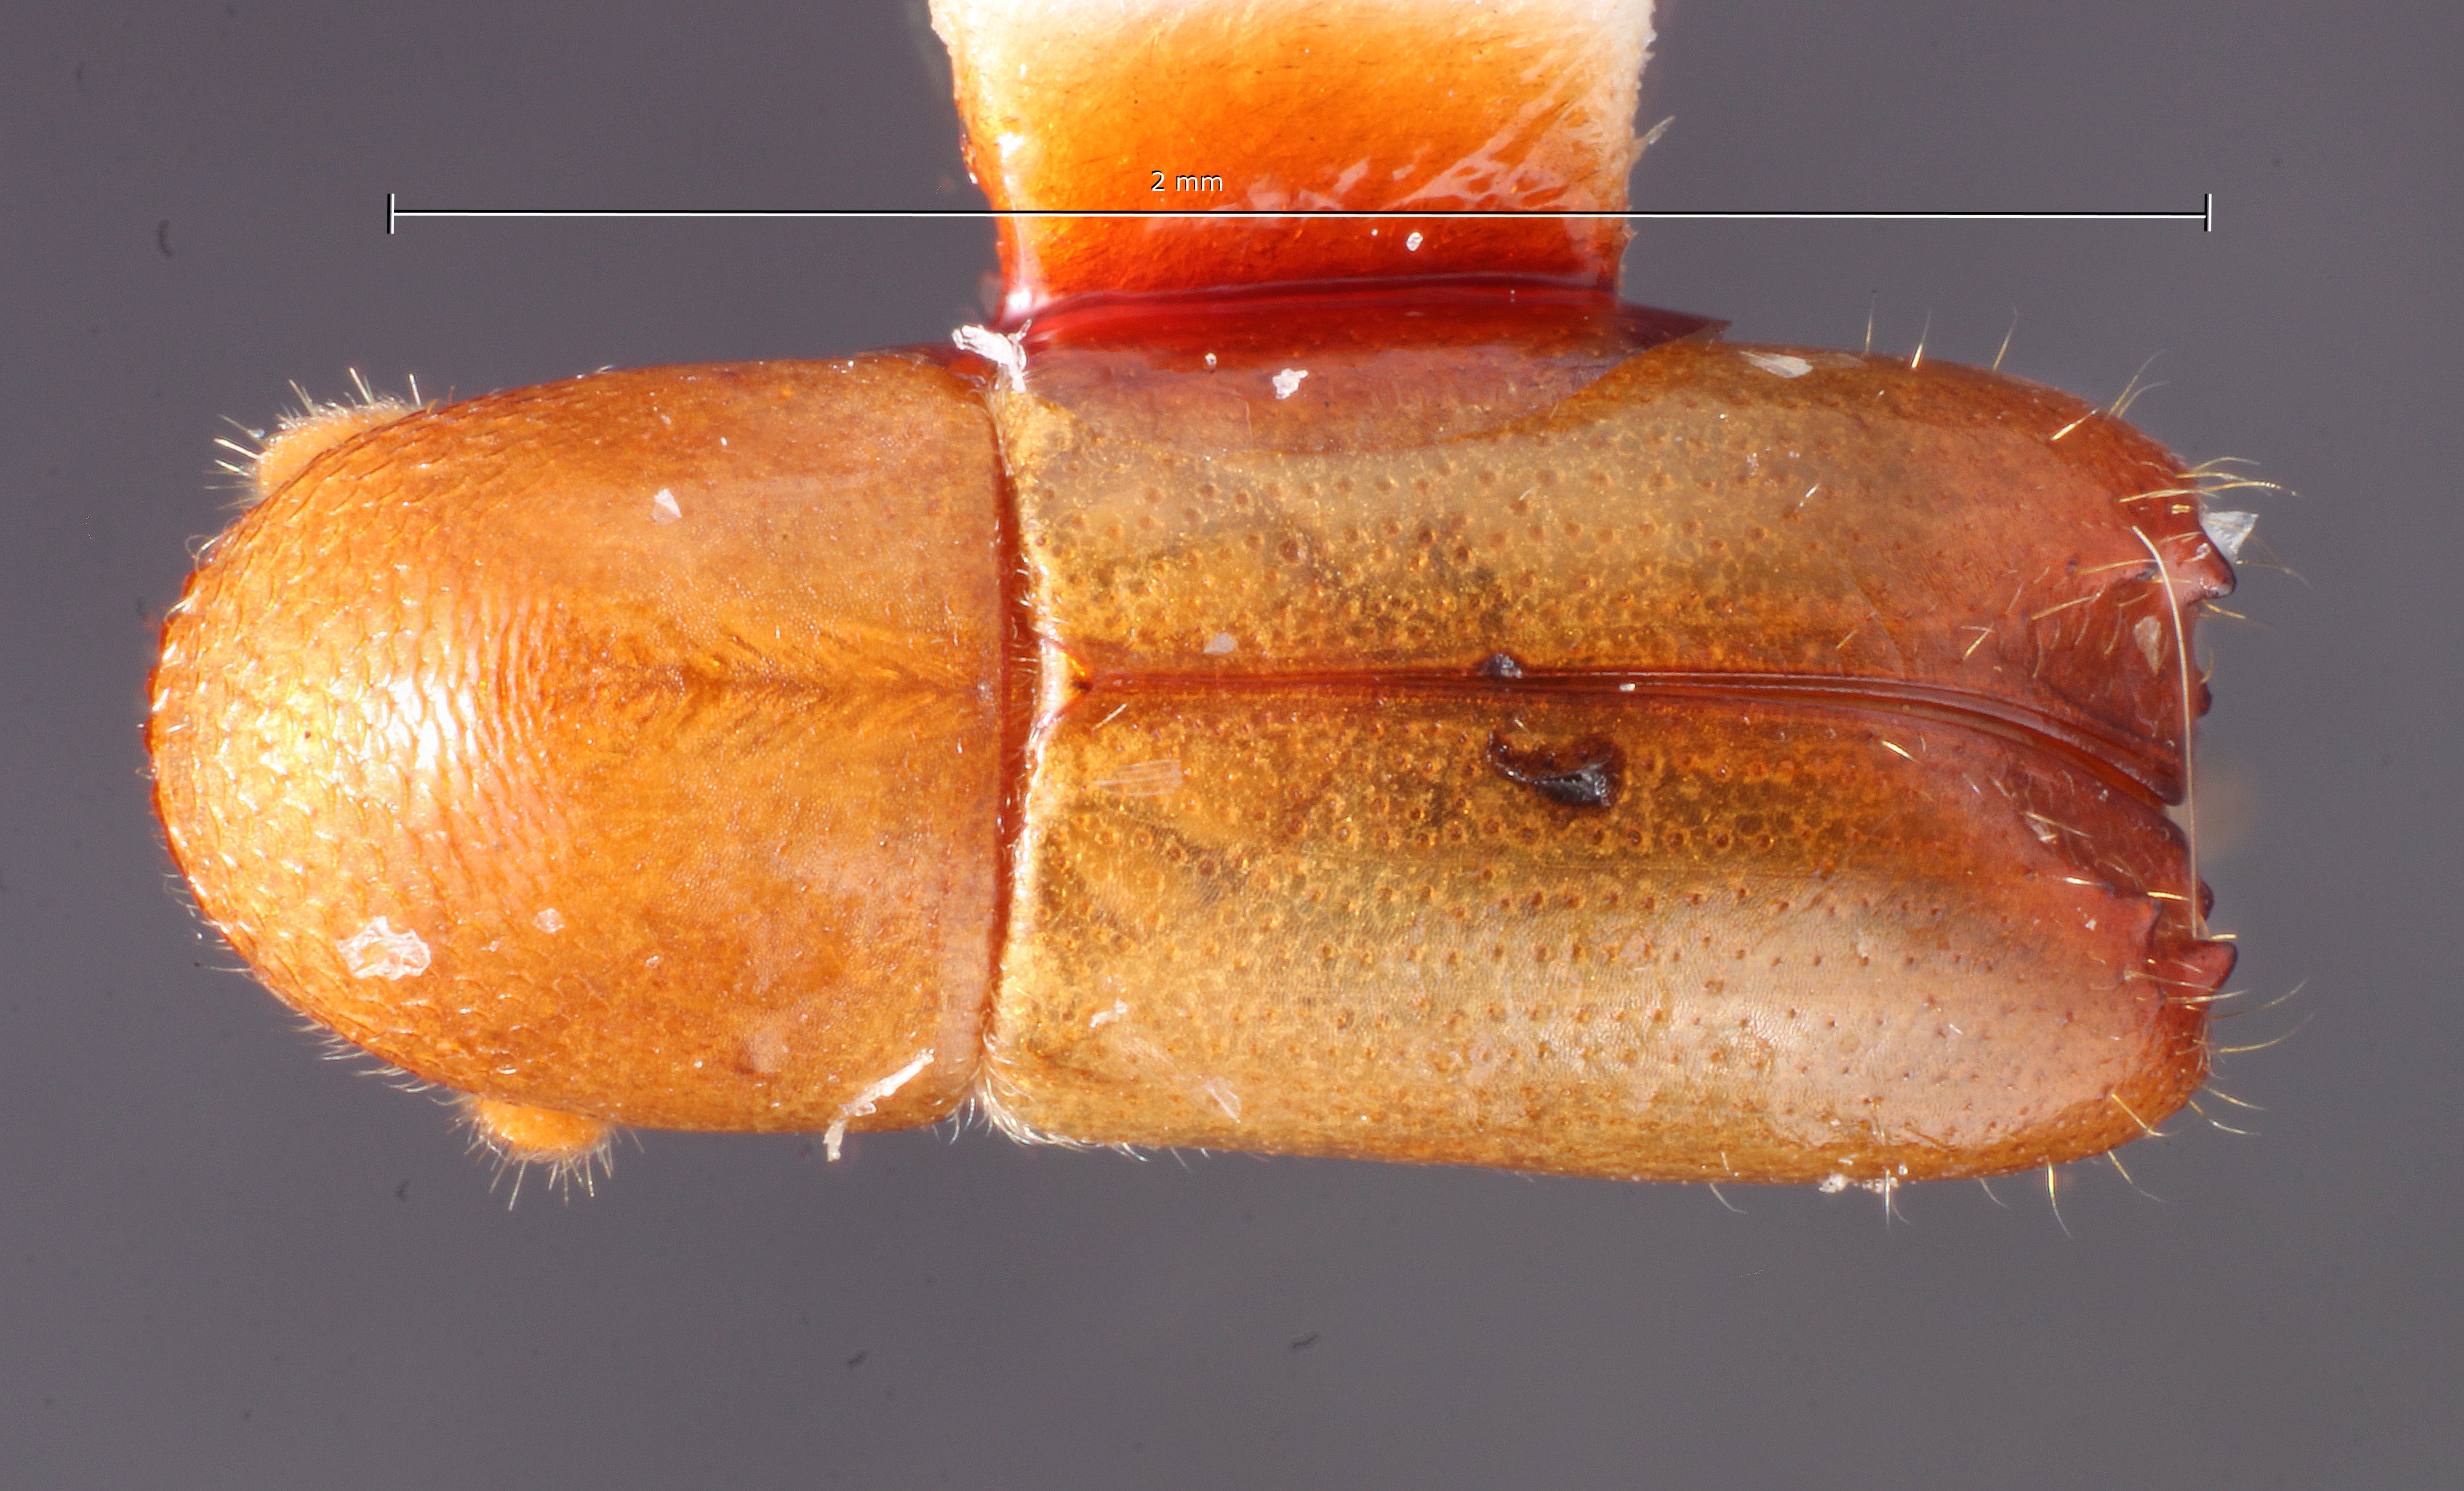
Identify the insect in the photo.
Monarthrum dentifrons
